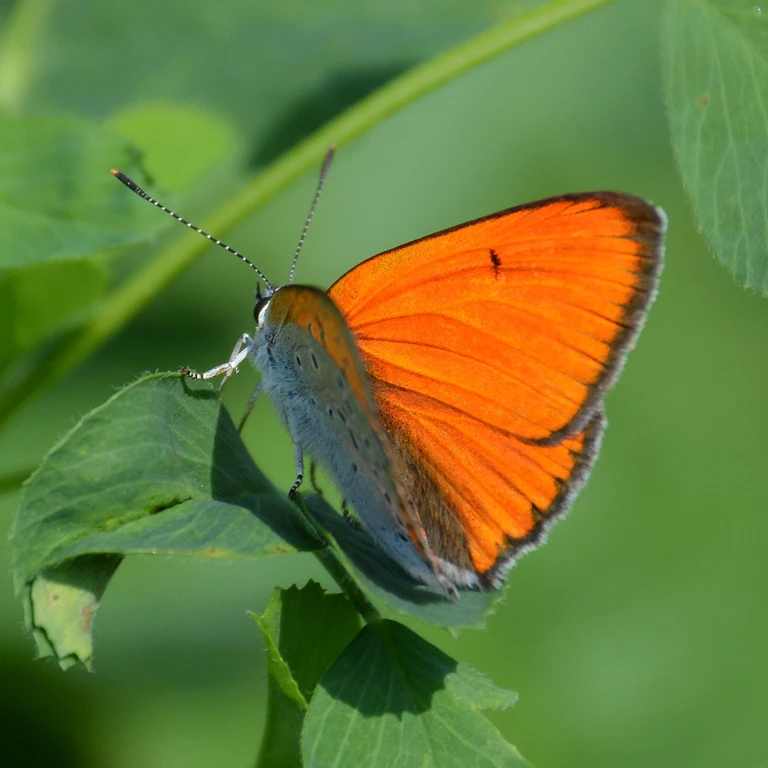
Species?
Lycaena dispar
